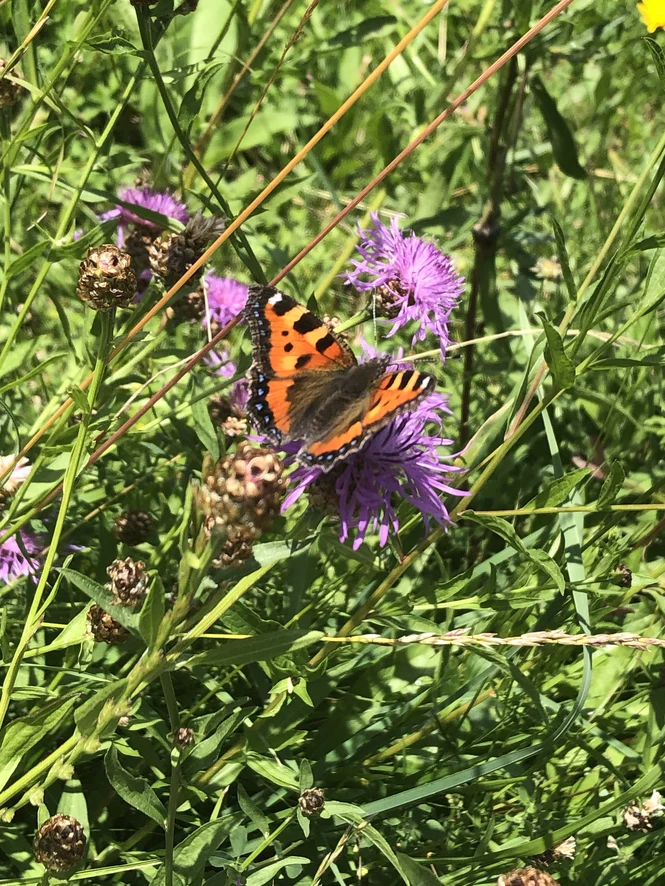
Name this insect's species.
Aglais urticae
